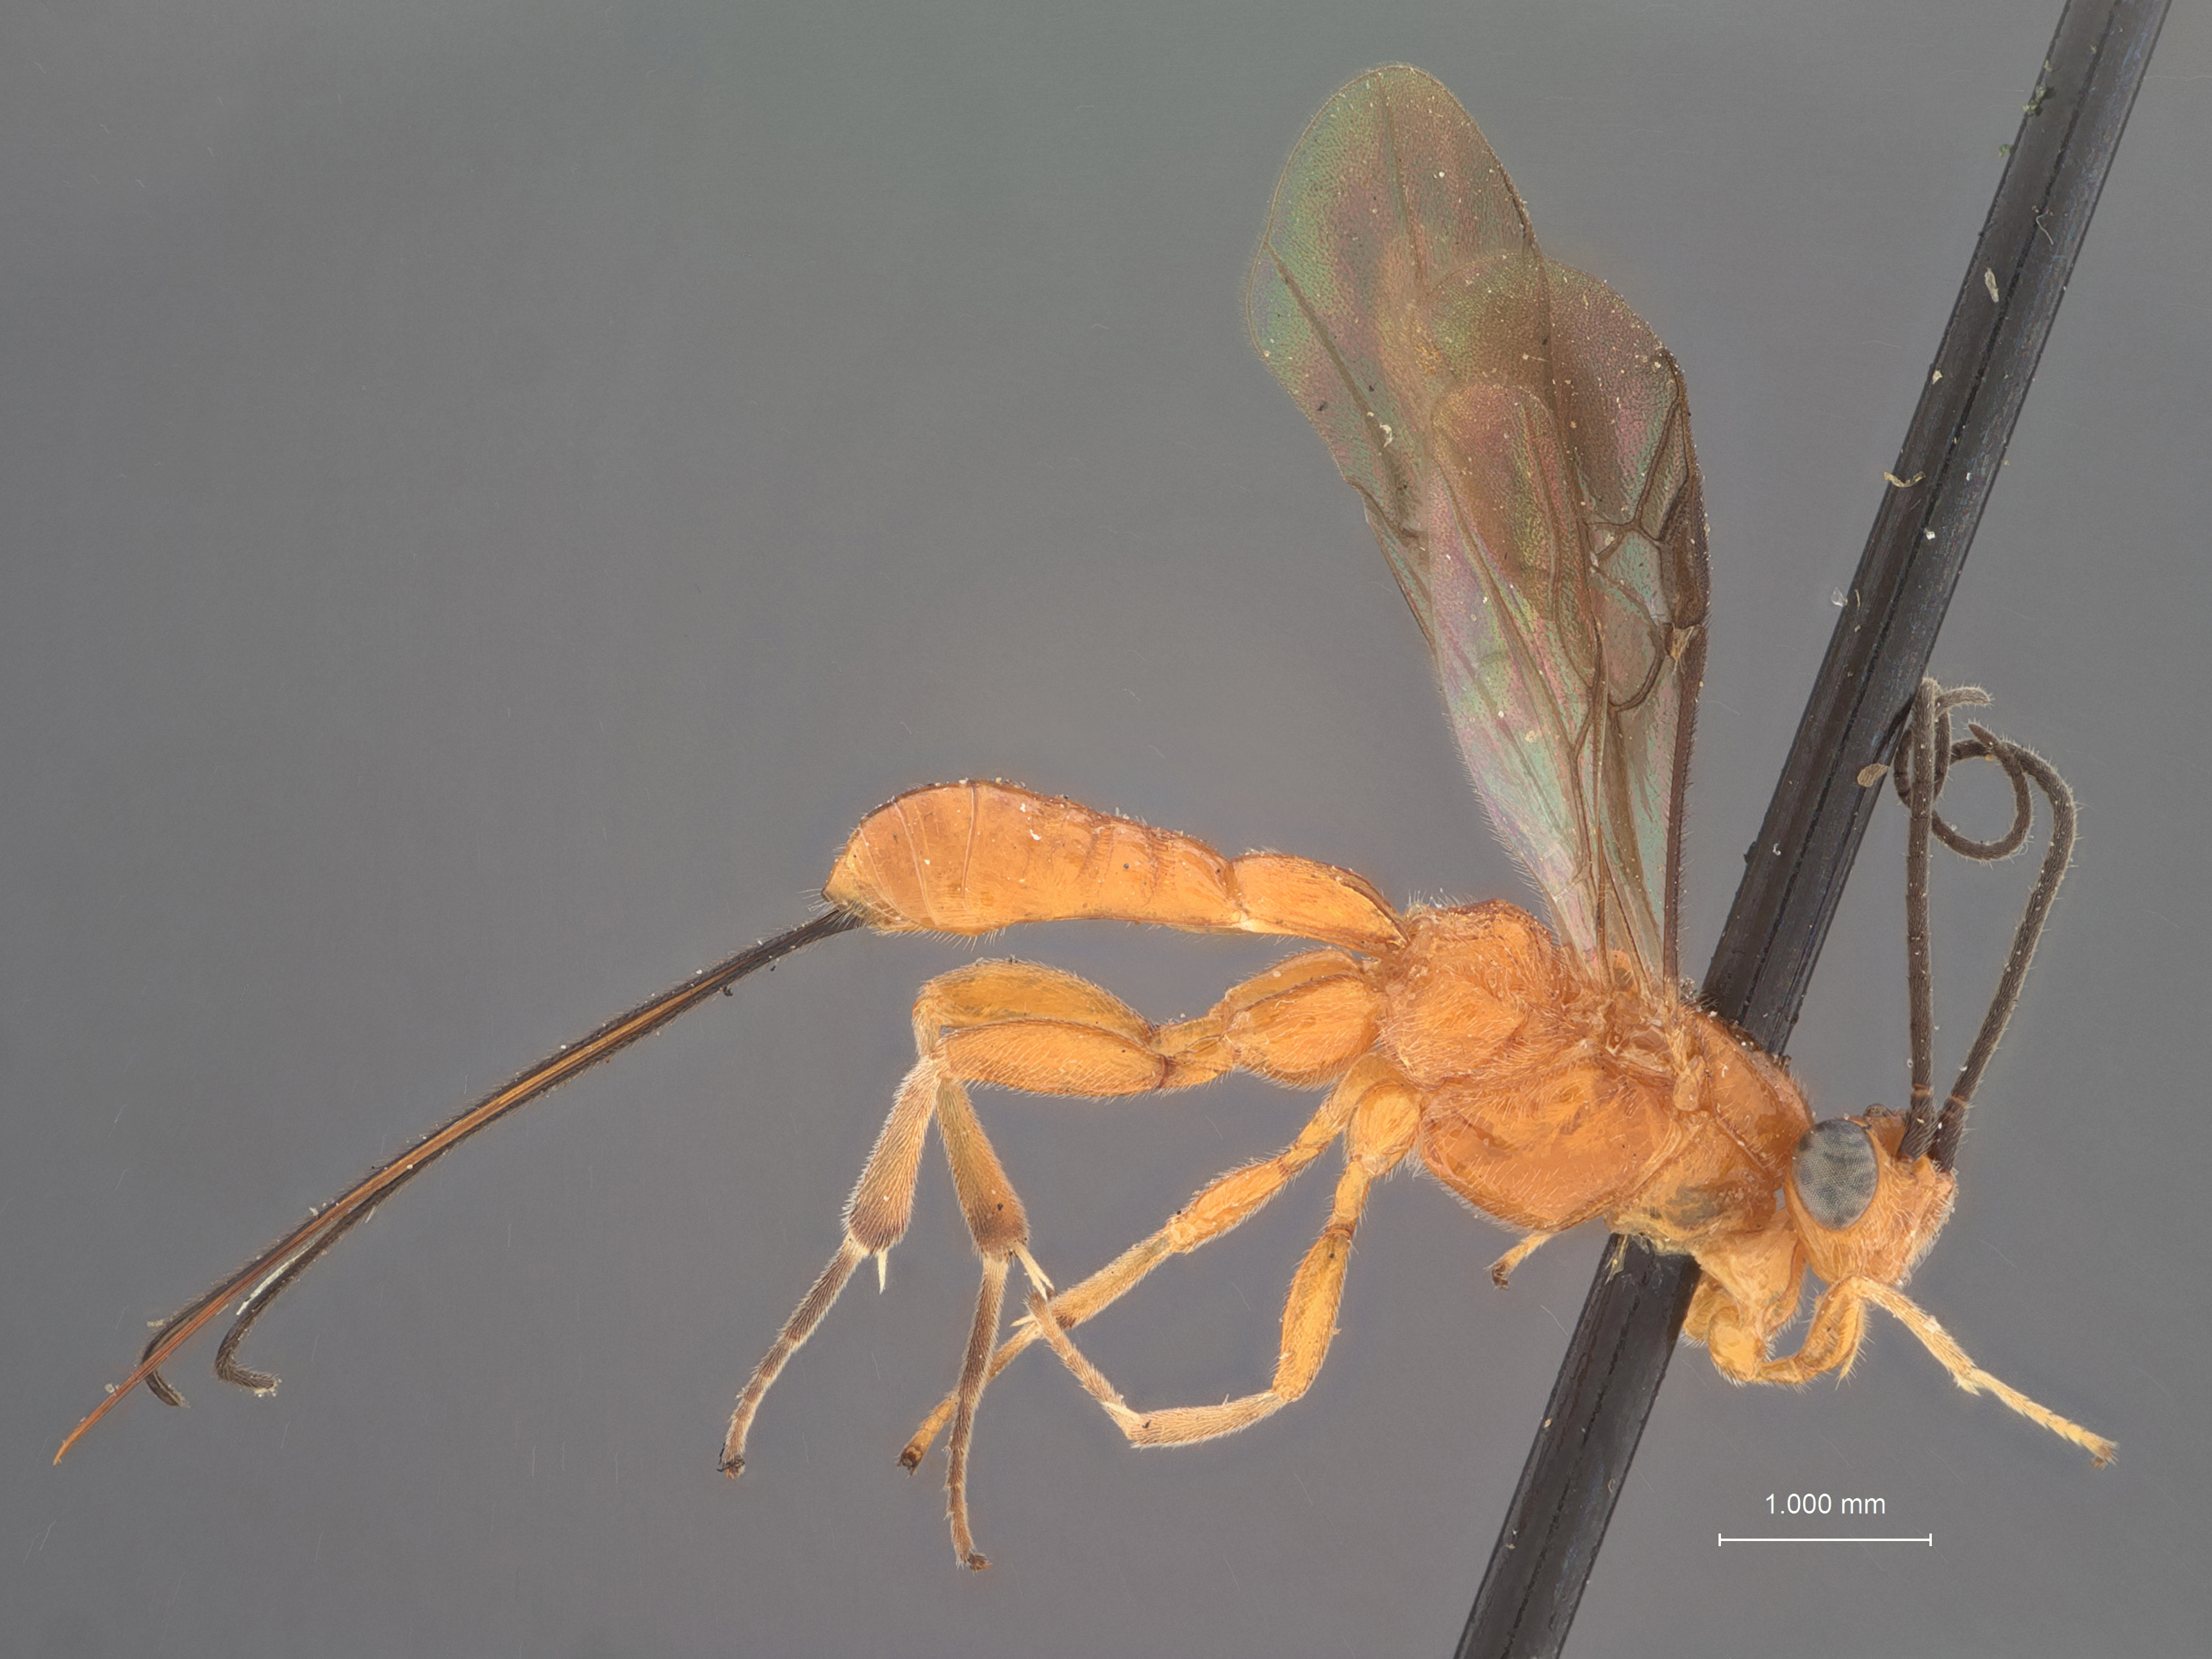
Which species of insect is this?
Bassus tenuiceps
